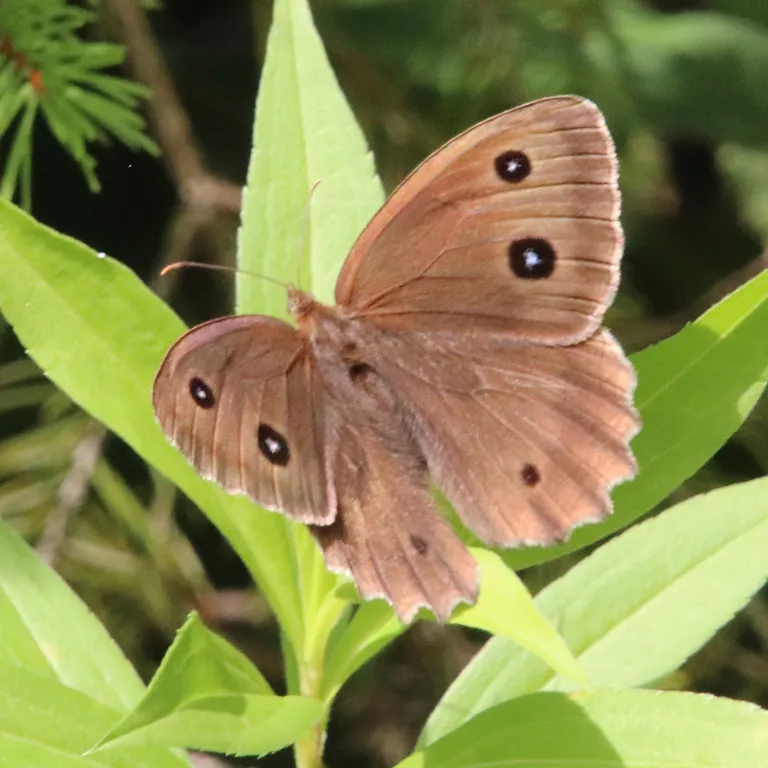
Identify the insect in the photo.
Minois dryas
